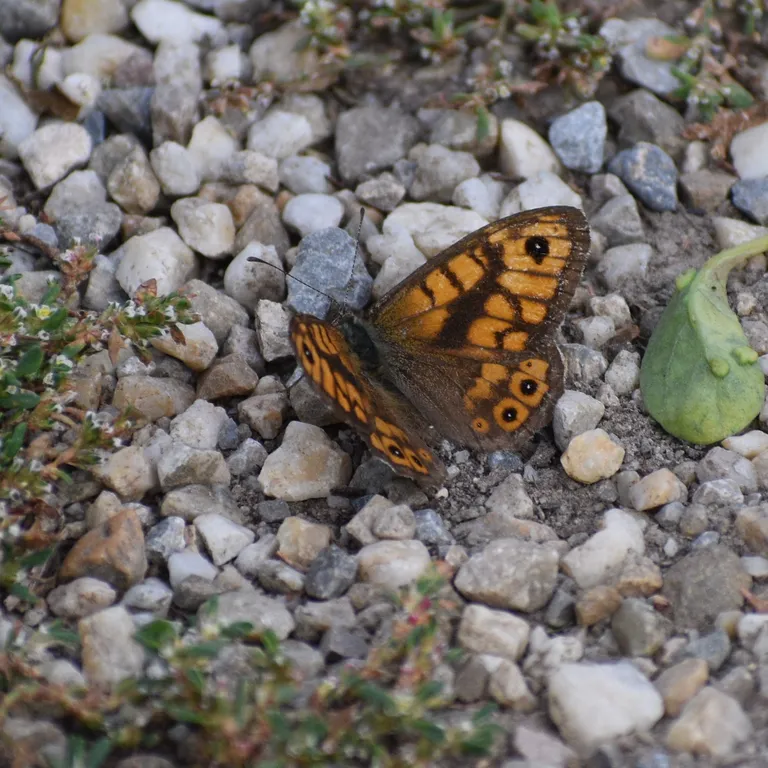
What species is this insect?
Lasiommata megera (also Pararge megera)
